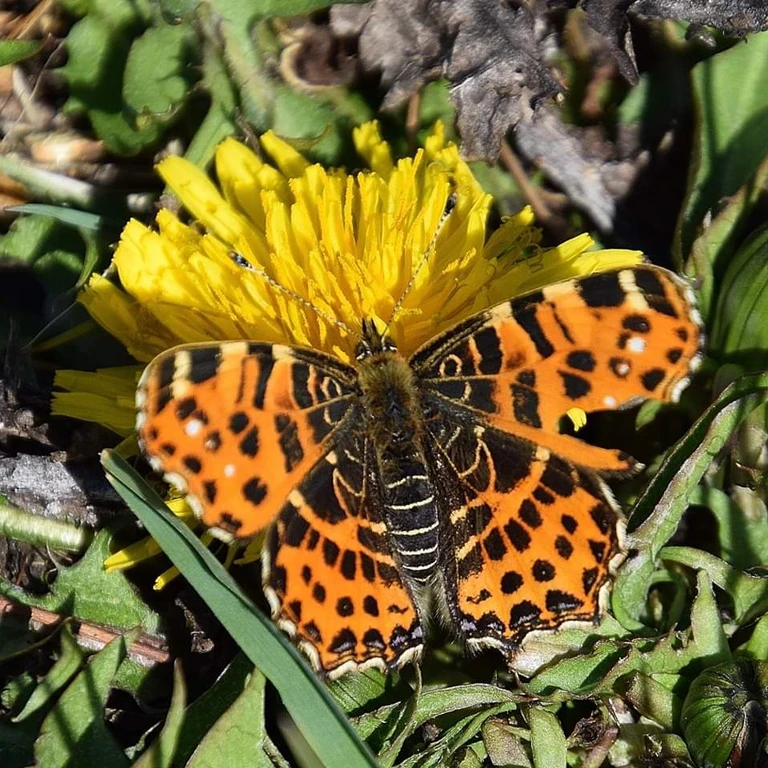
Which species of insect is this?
Araschnia levana
